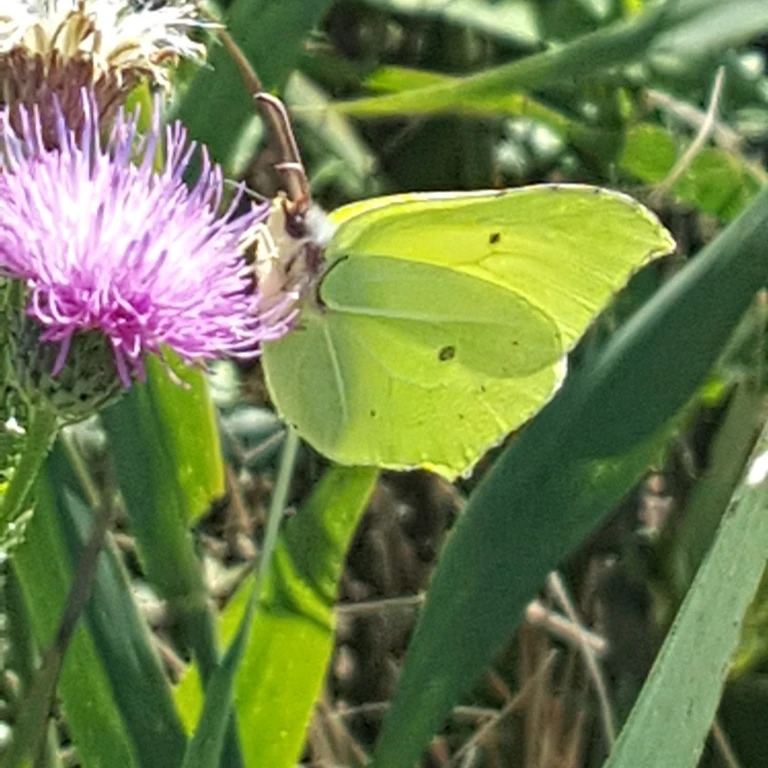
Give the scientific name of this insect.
Gonepteryx rhamni
